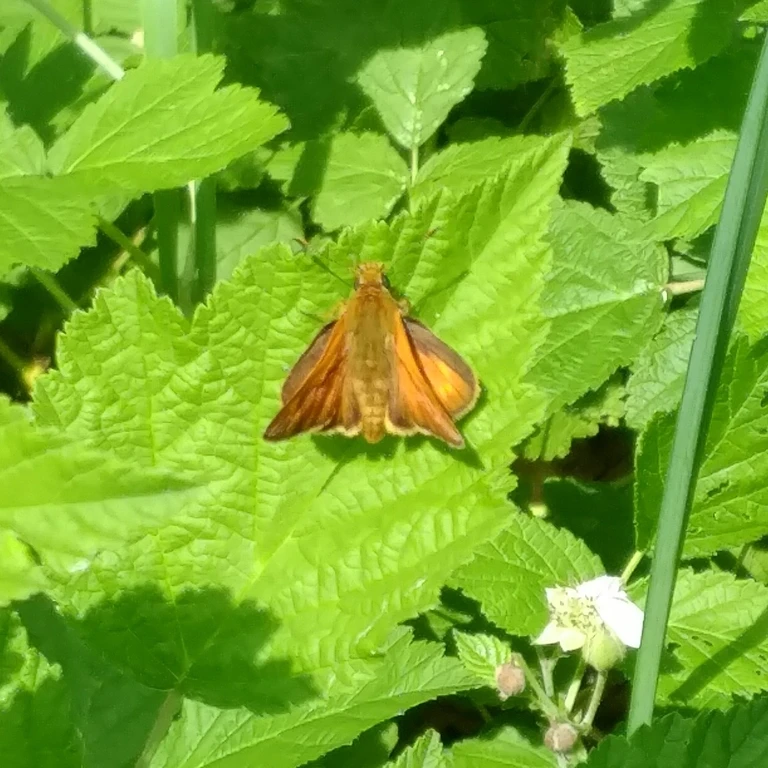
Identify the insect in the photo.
Ochlodes sylvanus (also Ochlodes venata)
